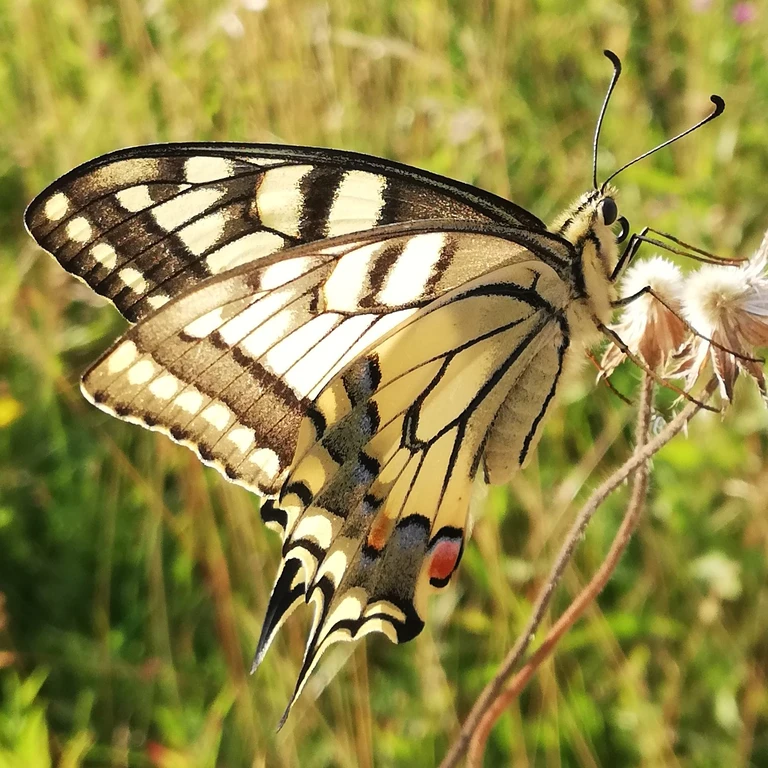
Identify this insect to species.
Papilio machaon
